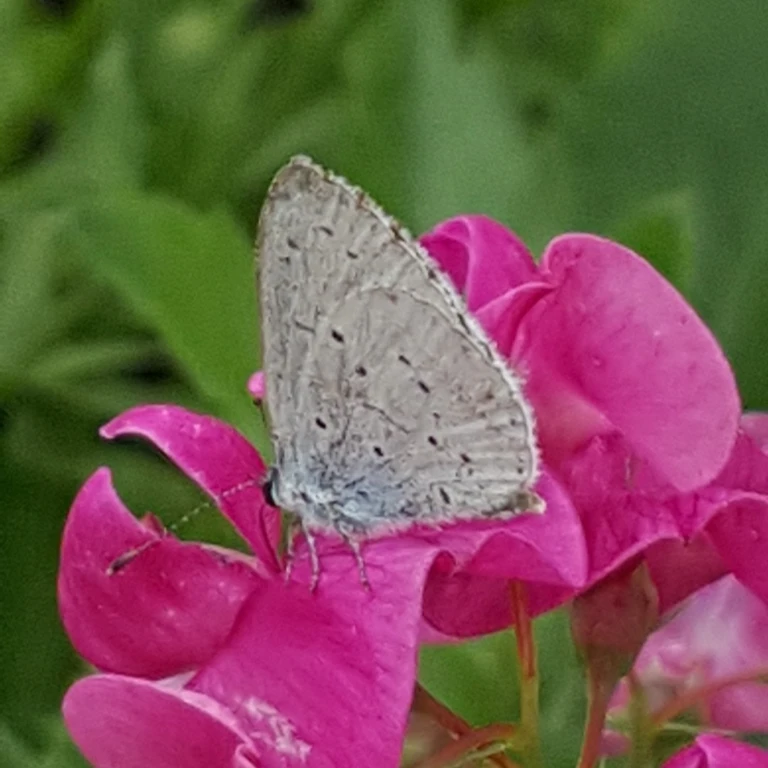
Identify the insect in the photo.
Celastrina argiolus
